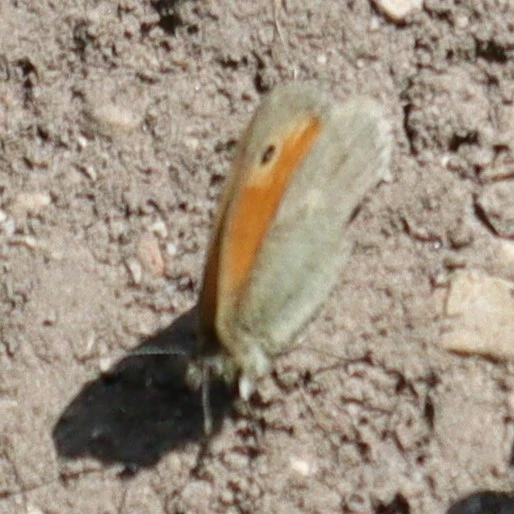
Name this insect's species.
Coenonympha pamphilus
